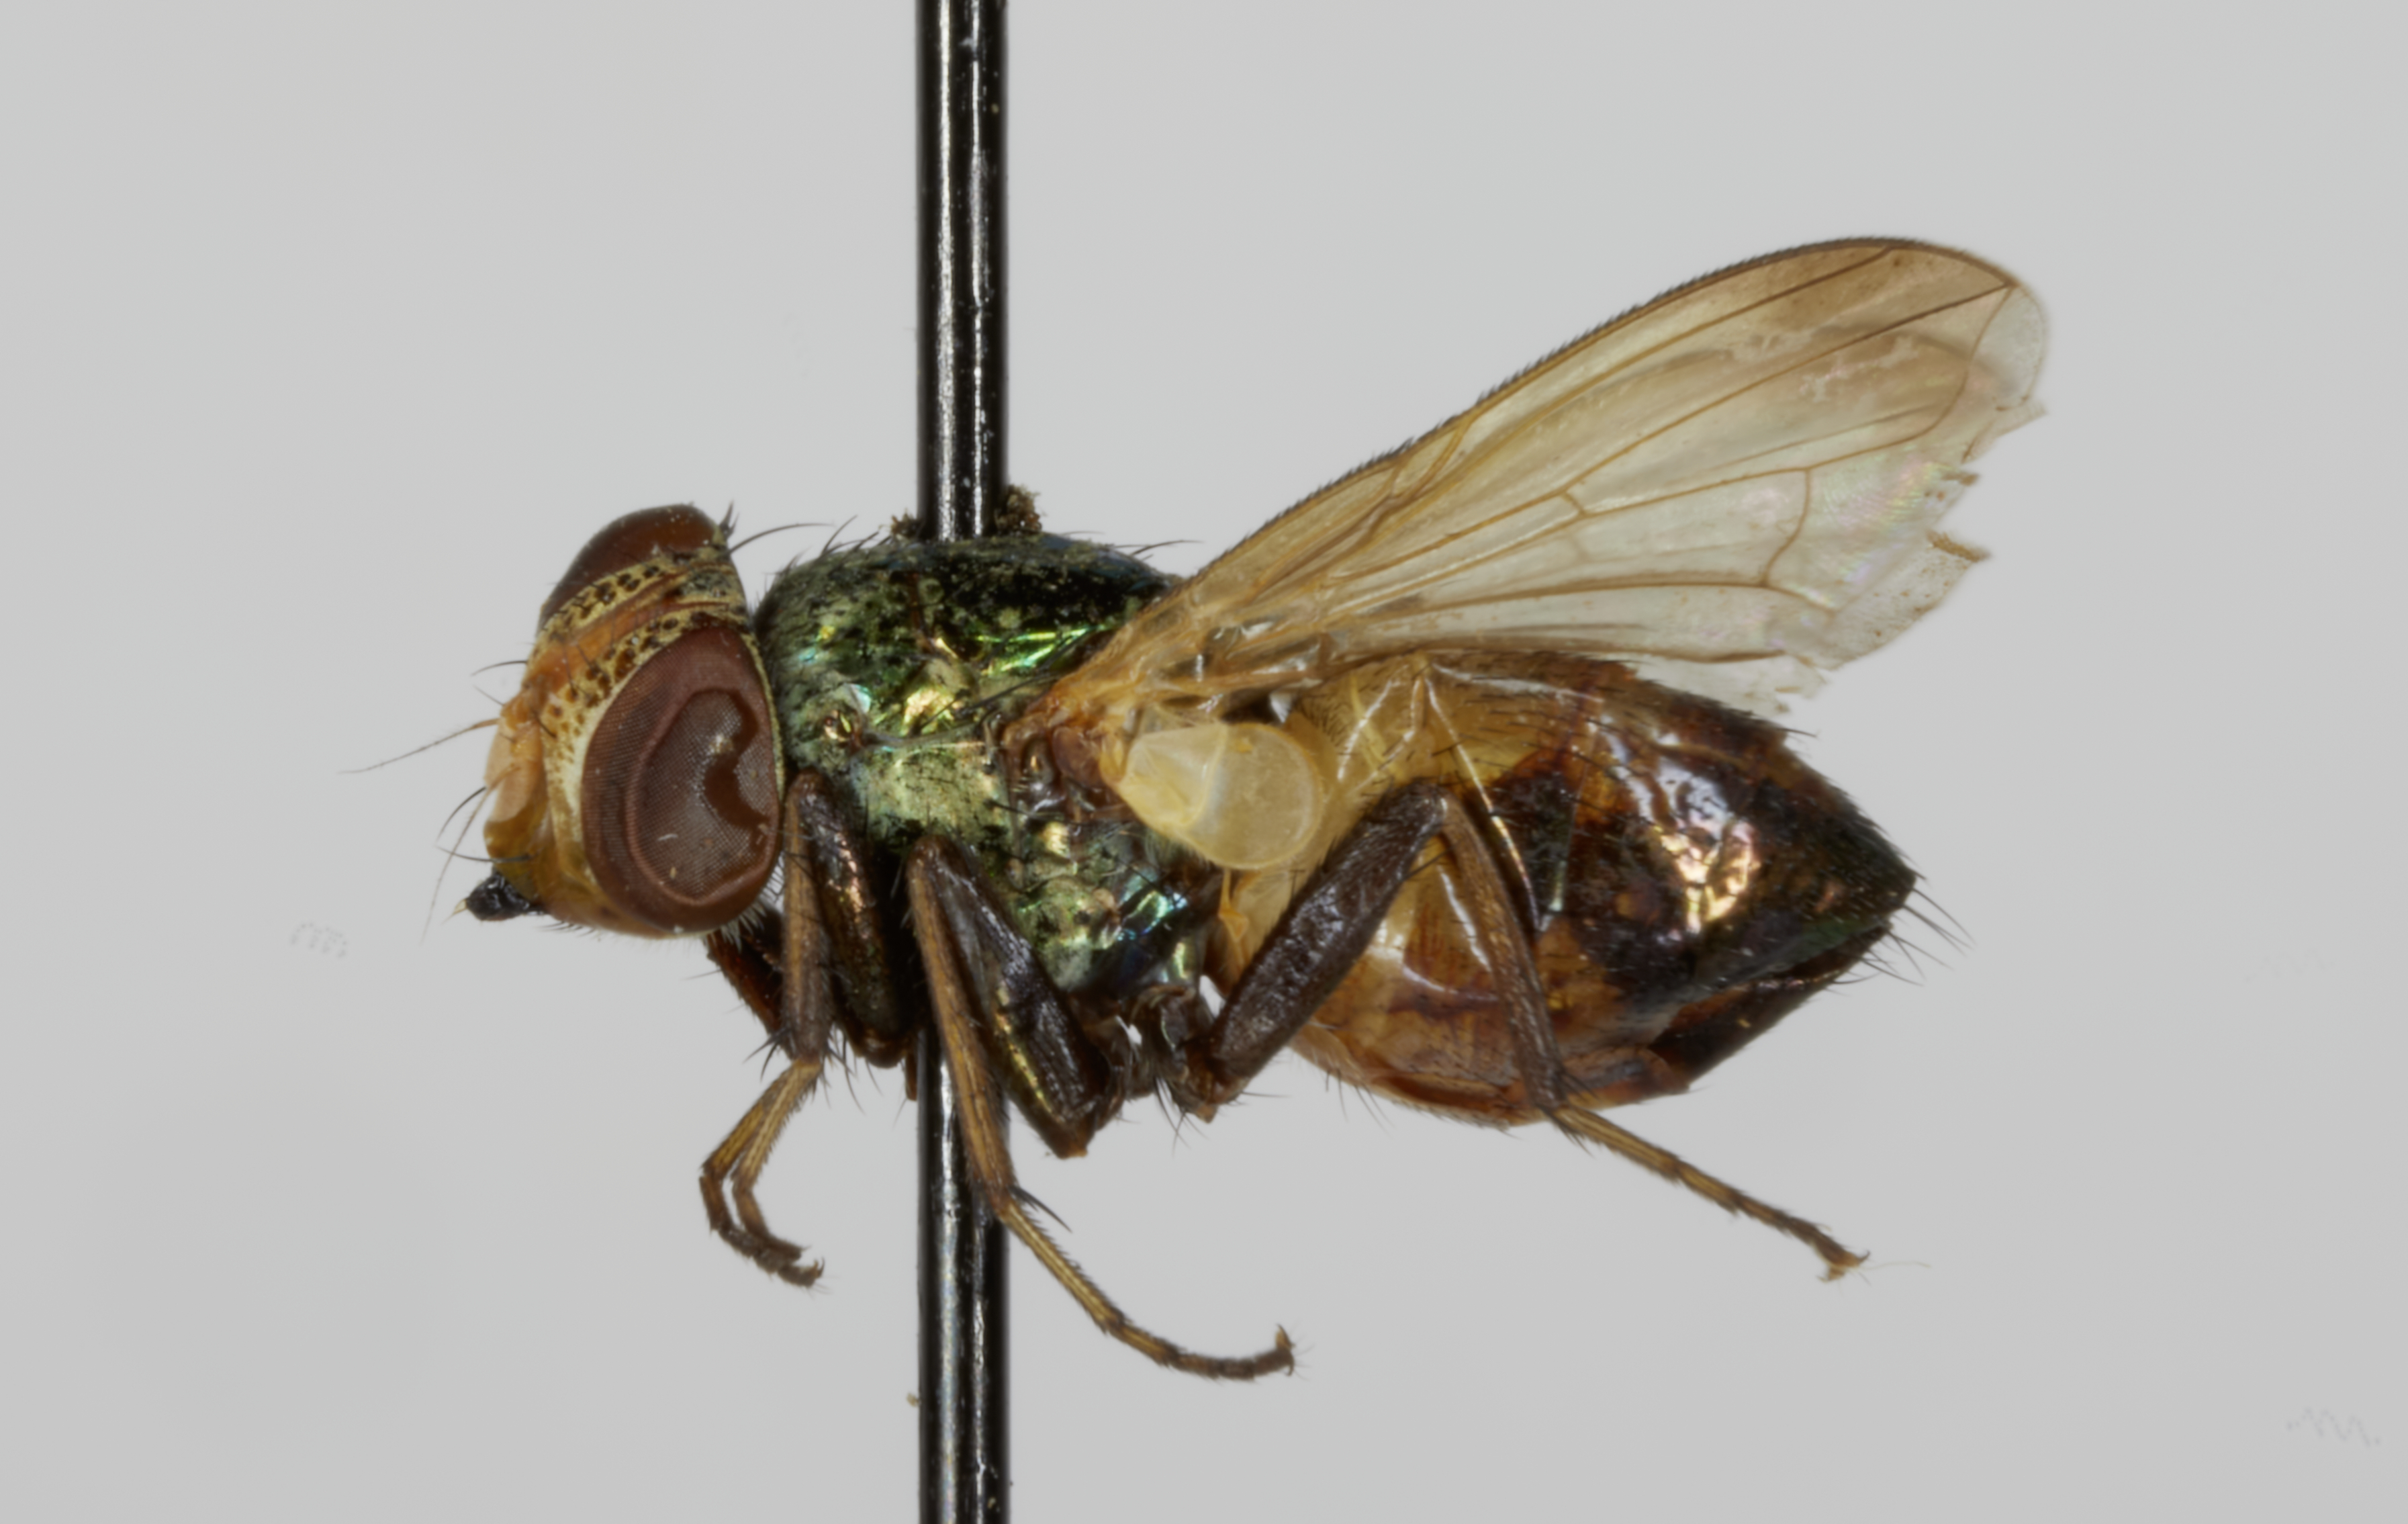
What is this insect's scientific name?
Metallea clausa (also Chlorrhynchomyia clausa)
